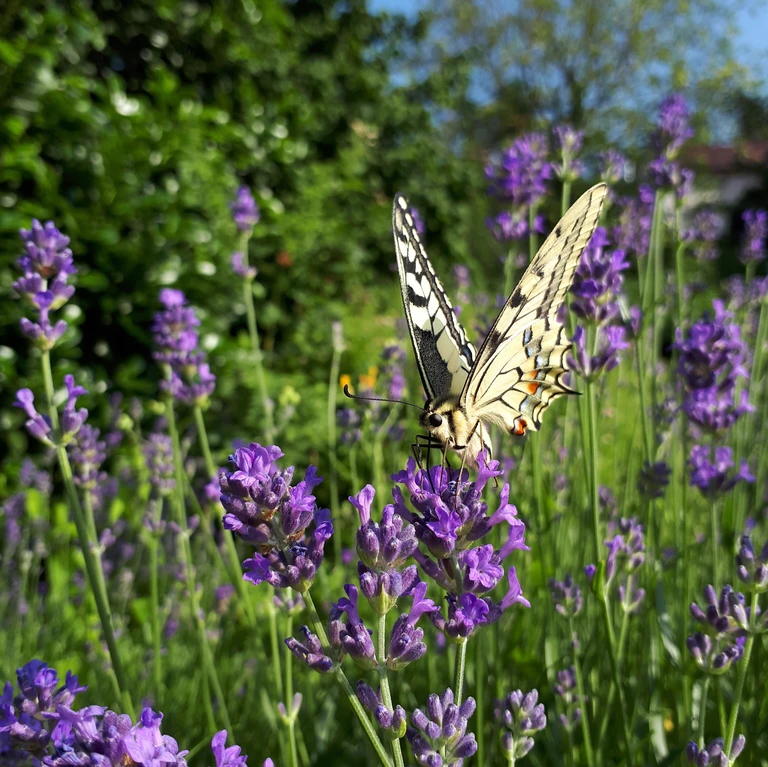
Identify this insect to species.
Papilio machaon
